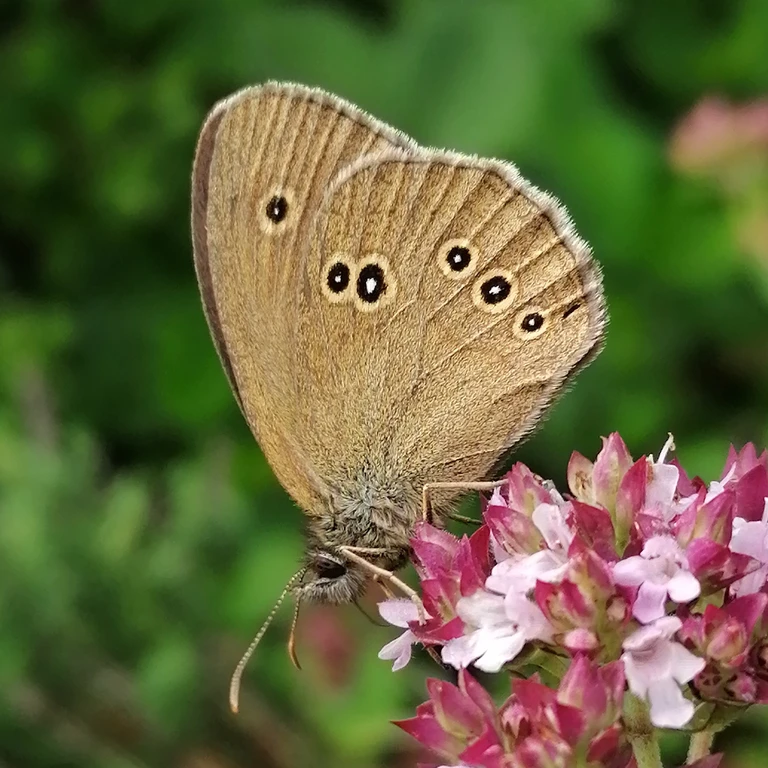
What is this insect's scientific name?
Aphantopus hyperantus
